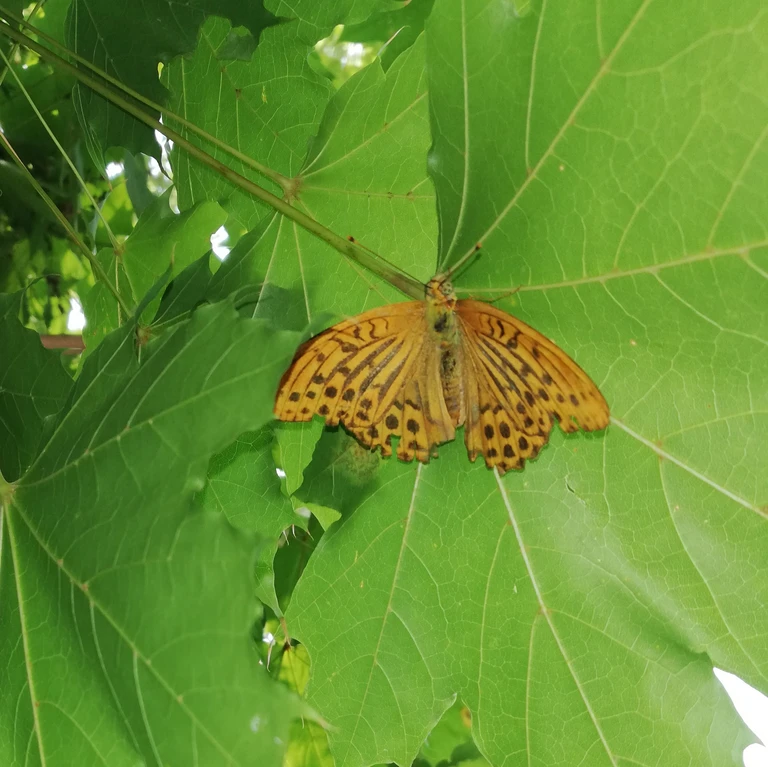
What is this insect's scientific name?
Argynnis paphia
